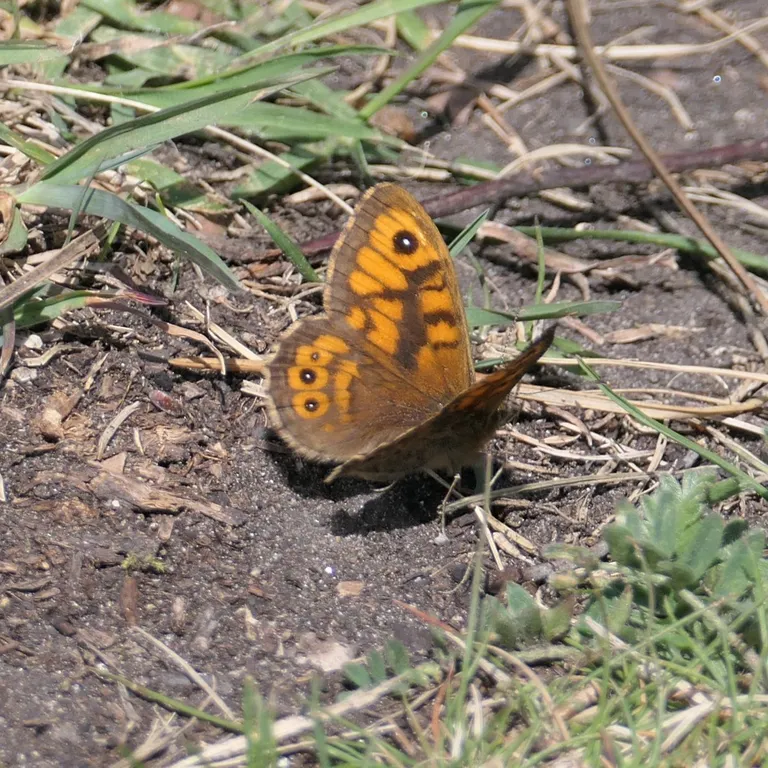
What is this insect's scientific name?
Lasiommata megera (also Pararge megera)
